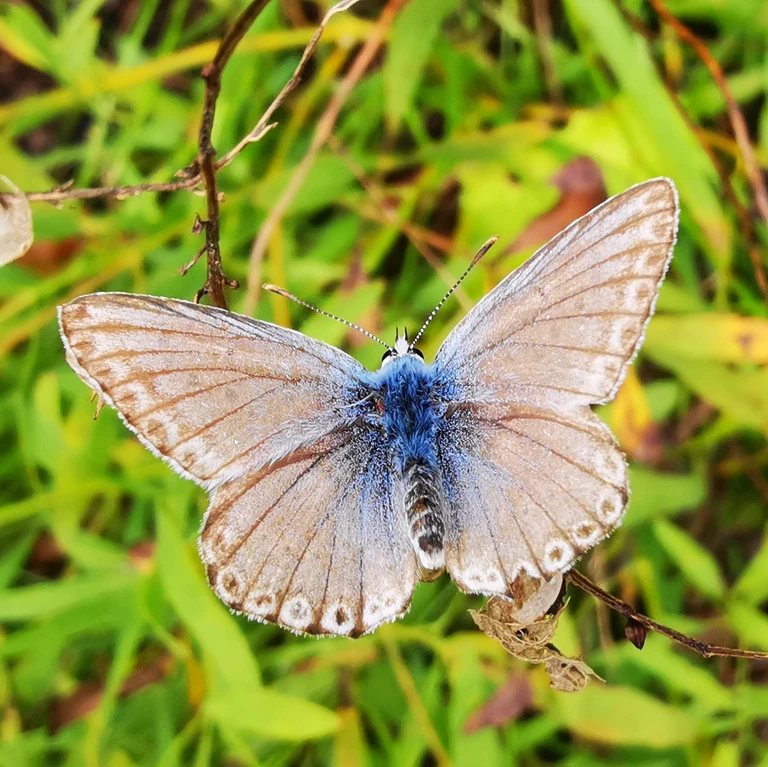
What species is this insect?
Lysandra coridon
